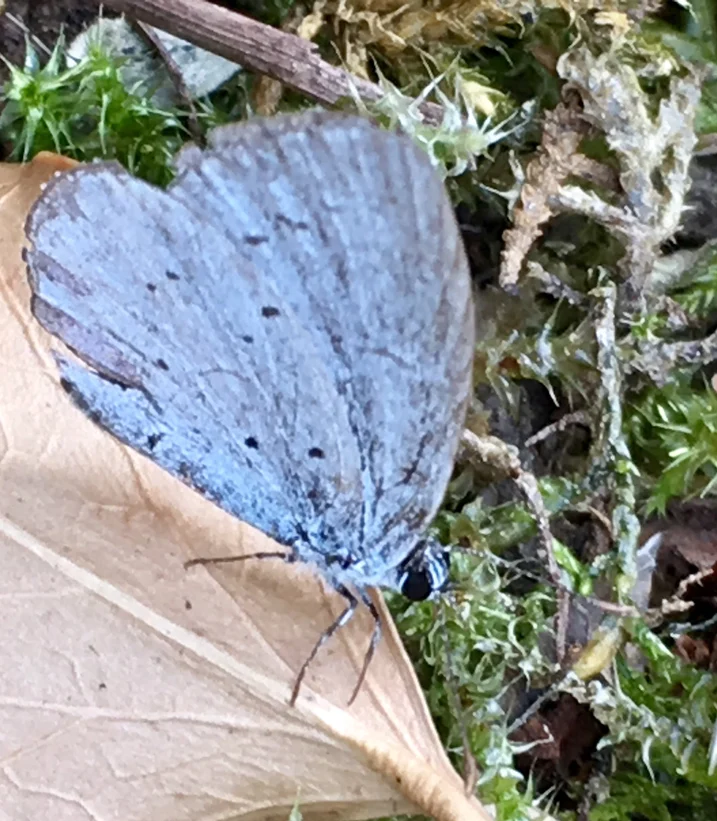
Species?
Celastrina argiolus
